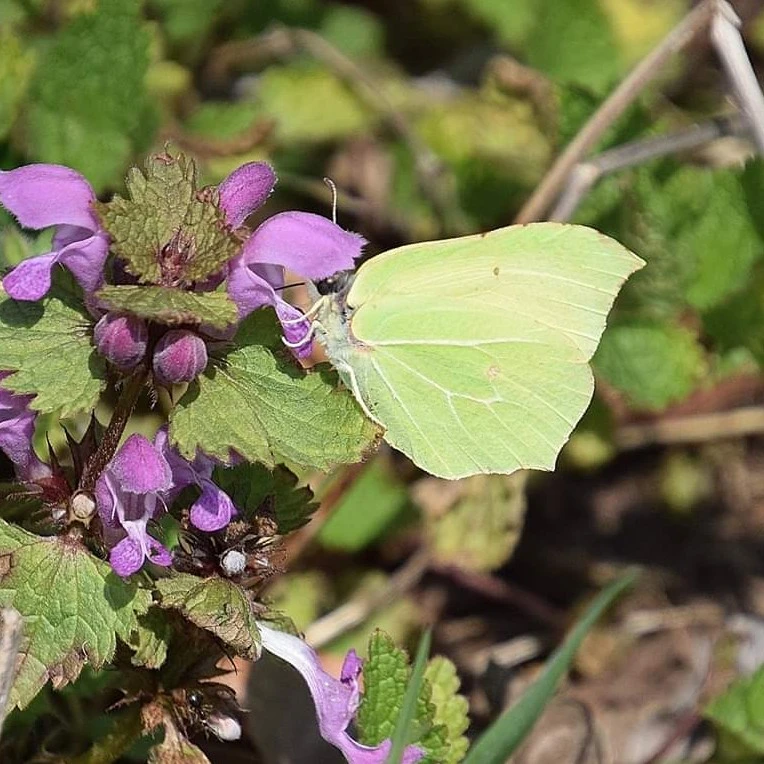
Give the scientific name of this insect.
Gonepteryx rhamni
